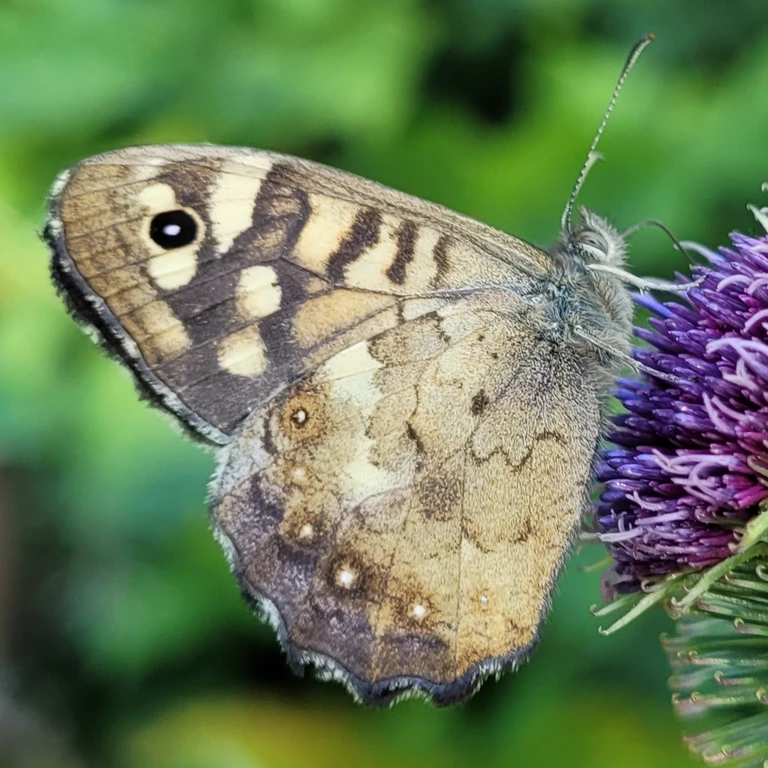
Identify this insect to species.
Pararge aegeria
